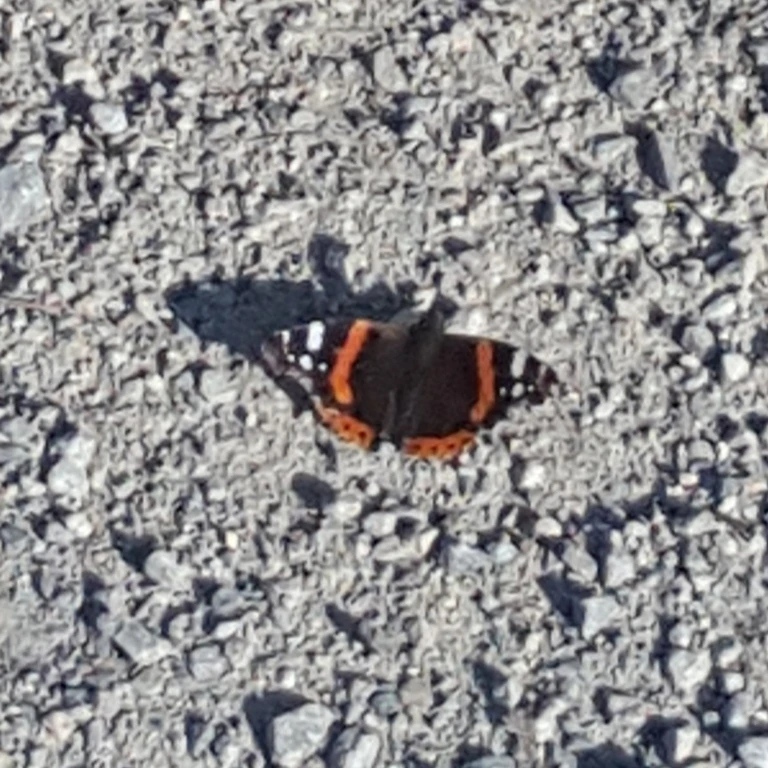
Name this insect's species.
Vanessa atalanta
